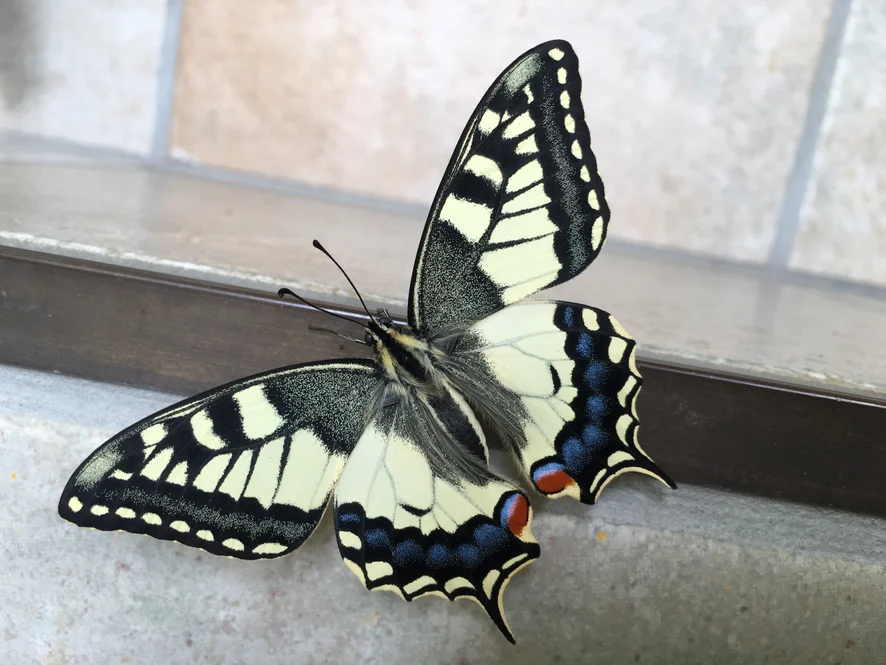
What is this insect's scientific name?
Papilio machaon
